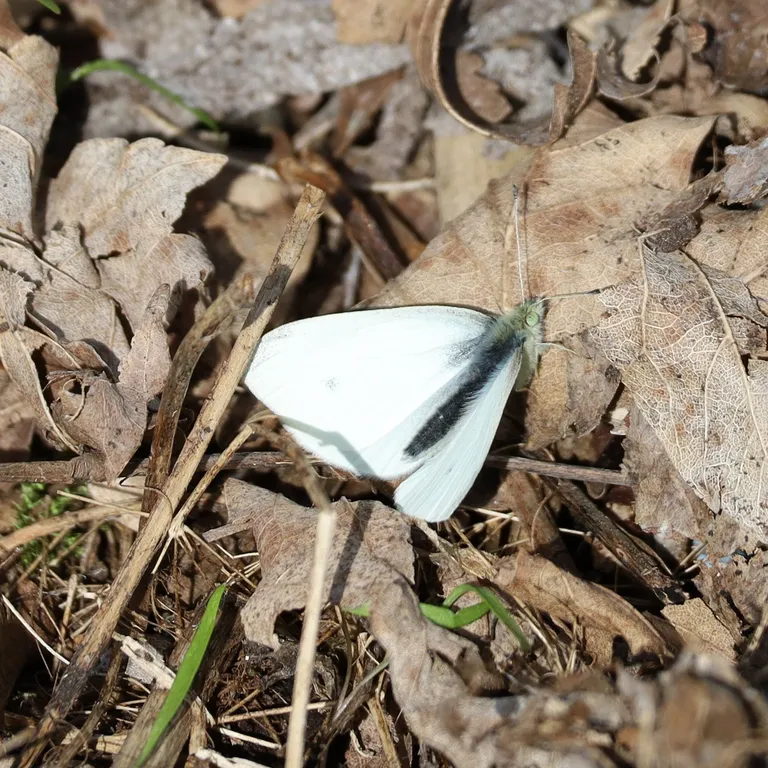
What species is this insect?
Pieris rapae
